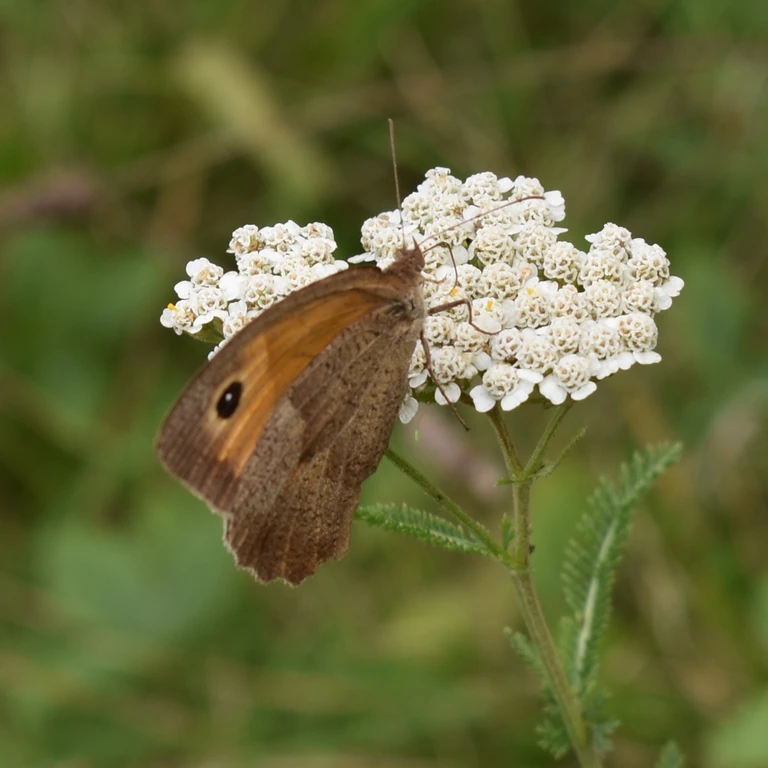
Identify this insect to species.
Maniola jurtina
